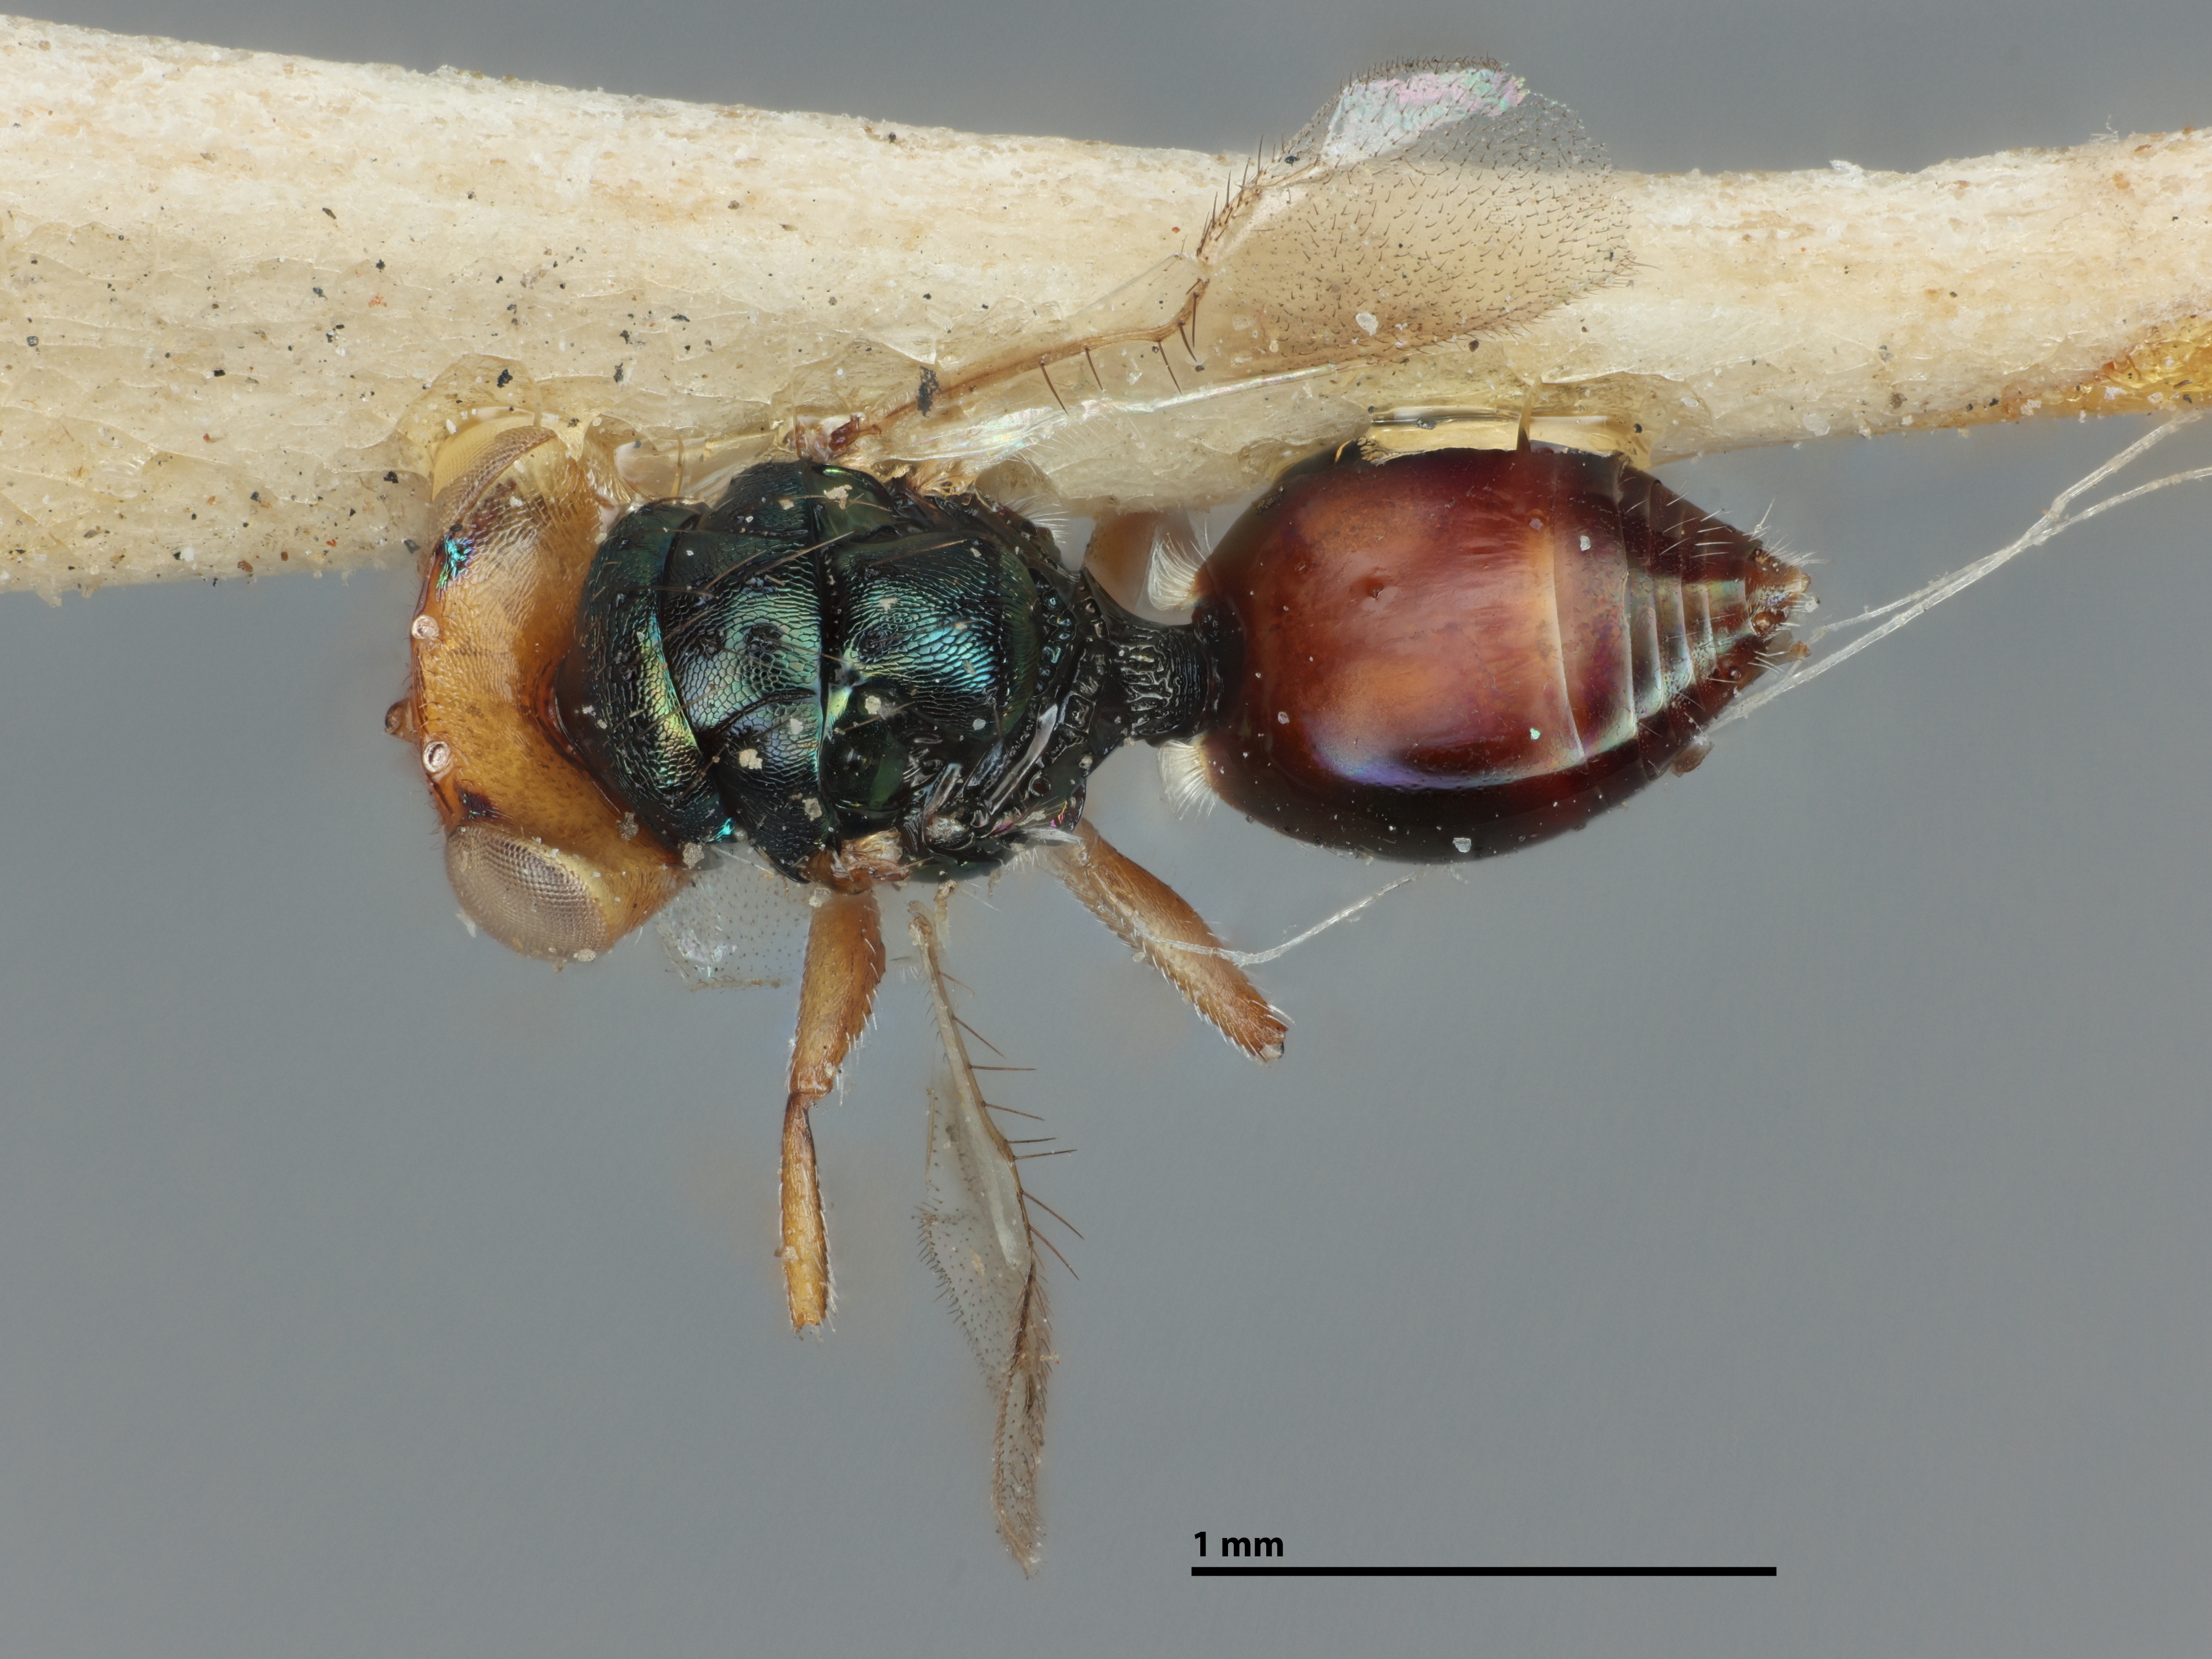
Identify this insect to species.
Tomocera californica
